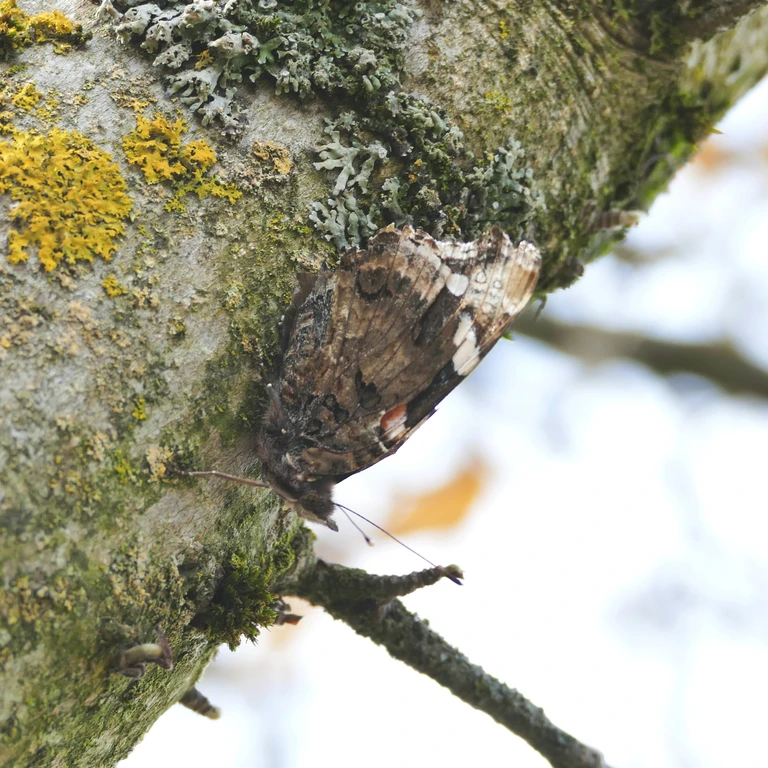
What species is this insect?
Vanessa atalanta
